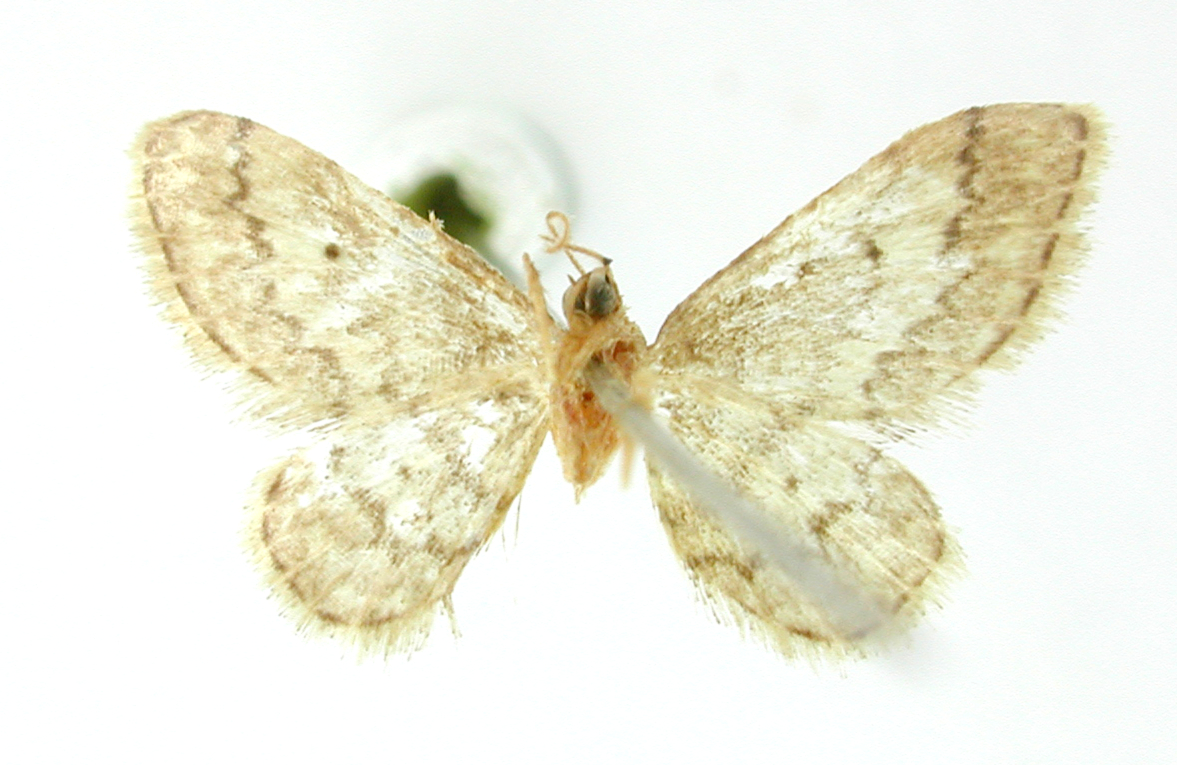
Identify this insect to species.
Ptychopoda celtima
